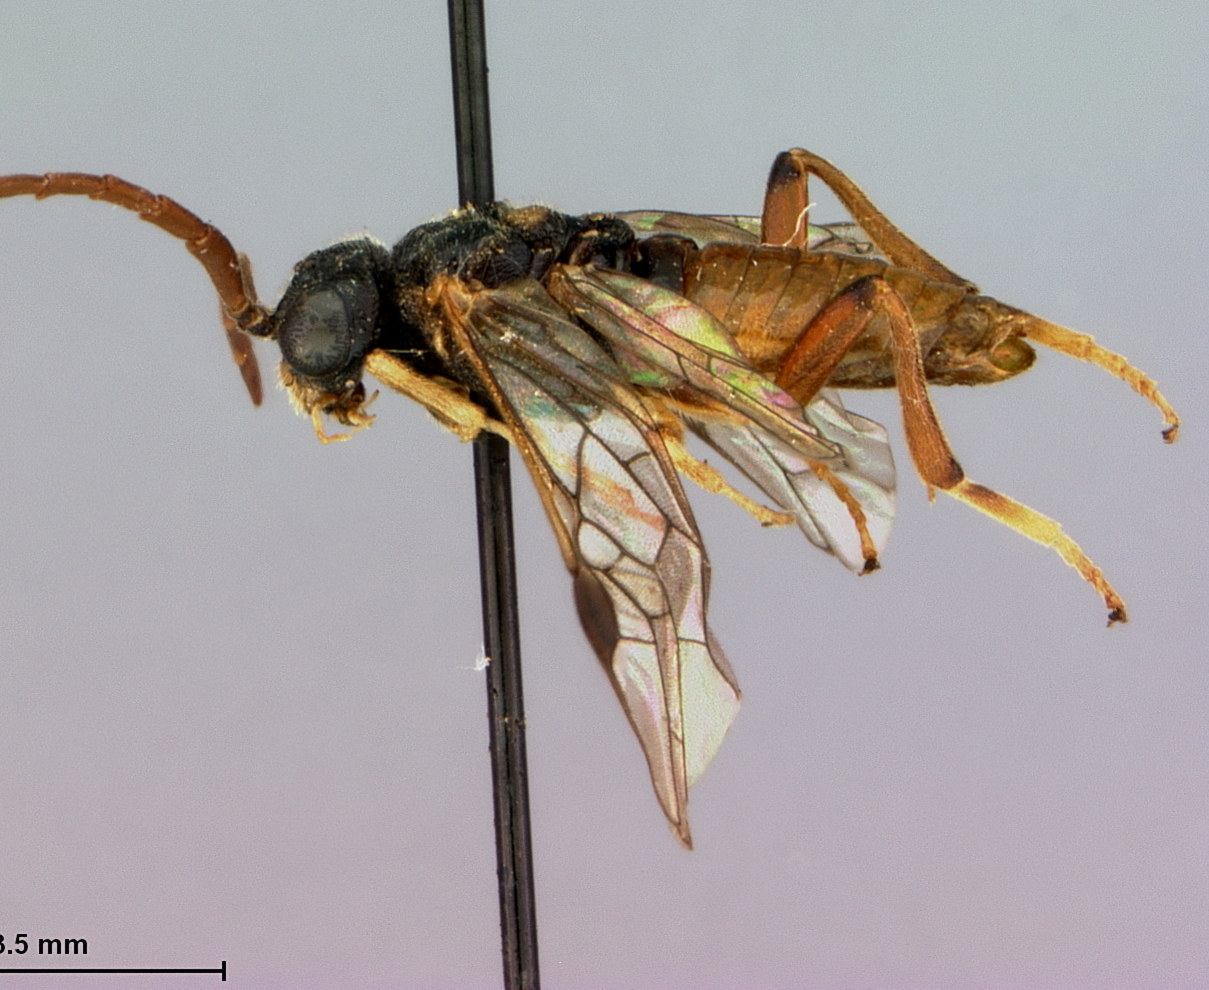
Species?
Dimorphopteryx quercivorae
